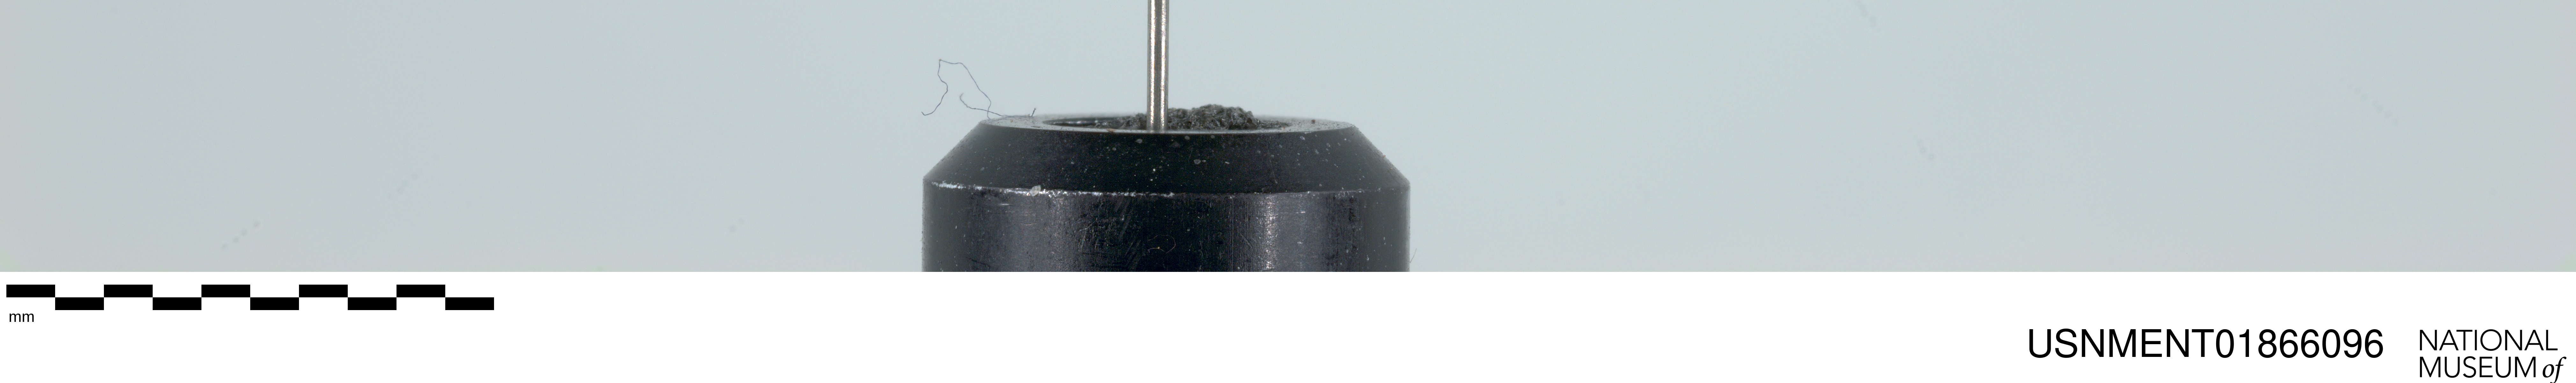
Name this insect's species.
Rhingia lutea
